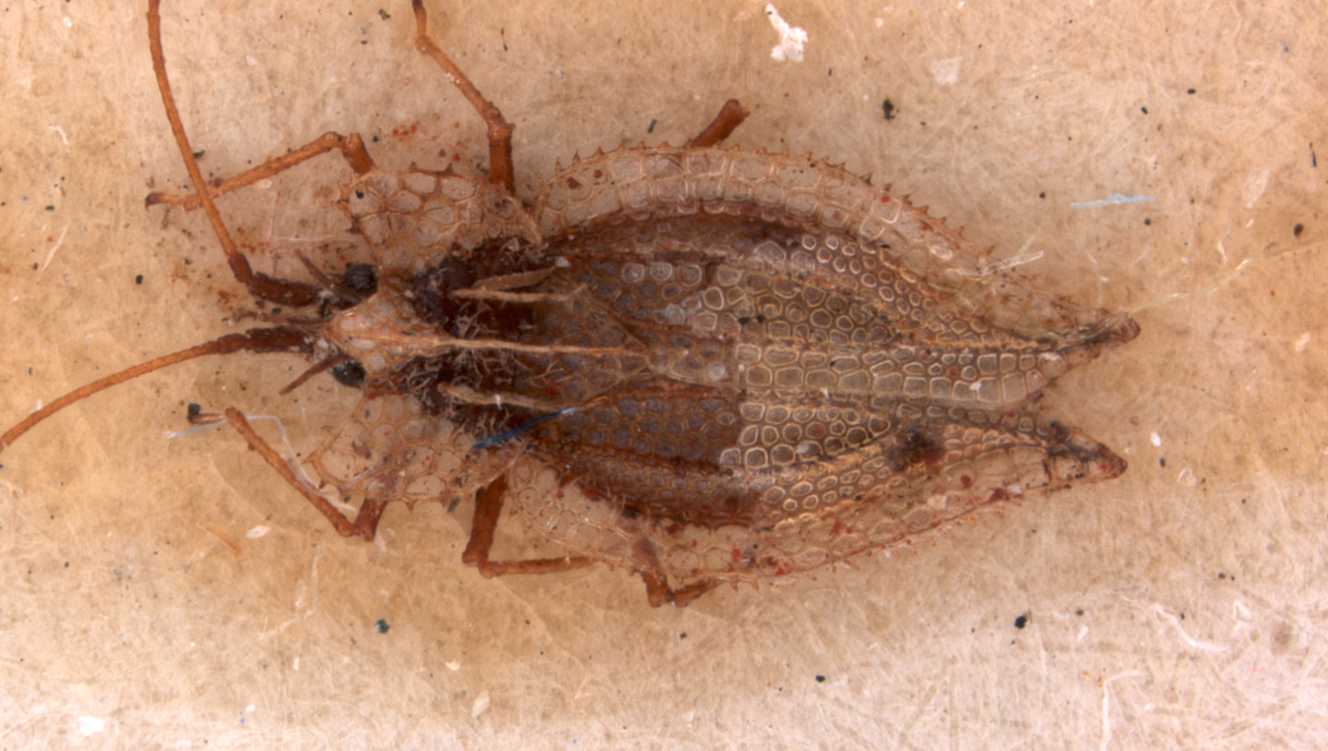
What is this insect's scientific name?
Baeotingis ogloblini
